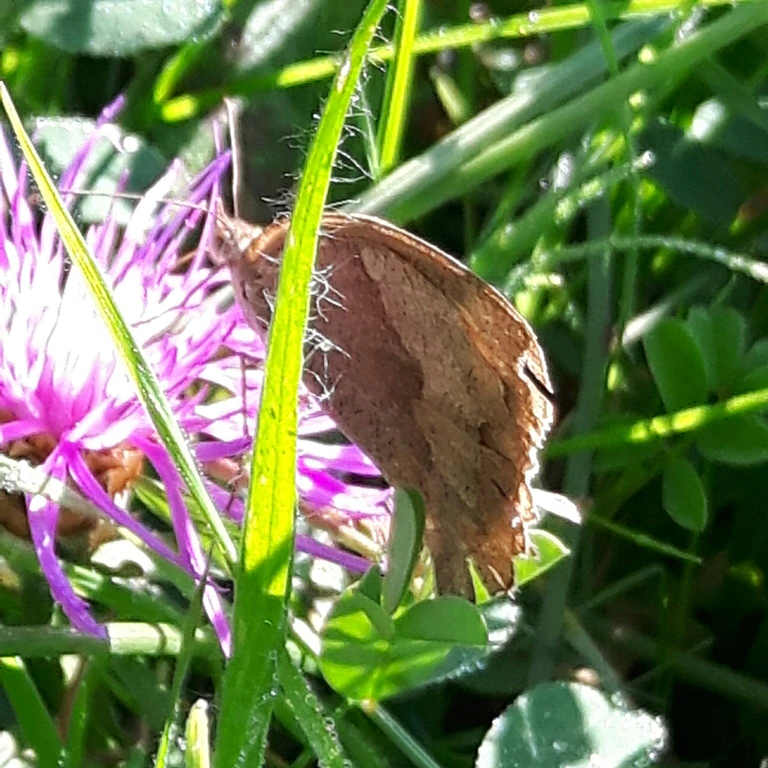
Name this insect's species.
Maniola jurtina
